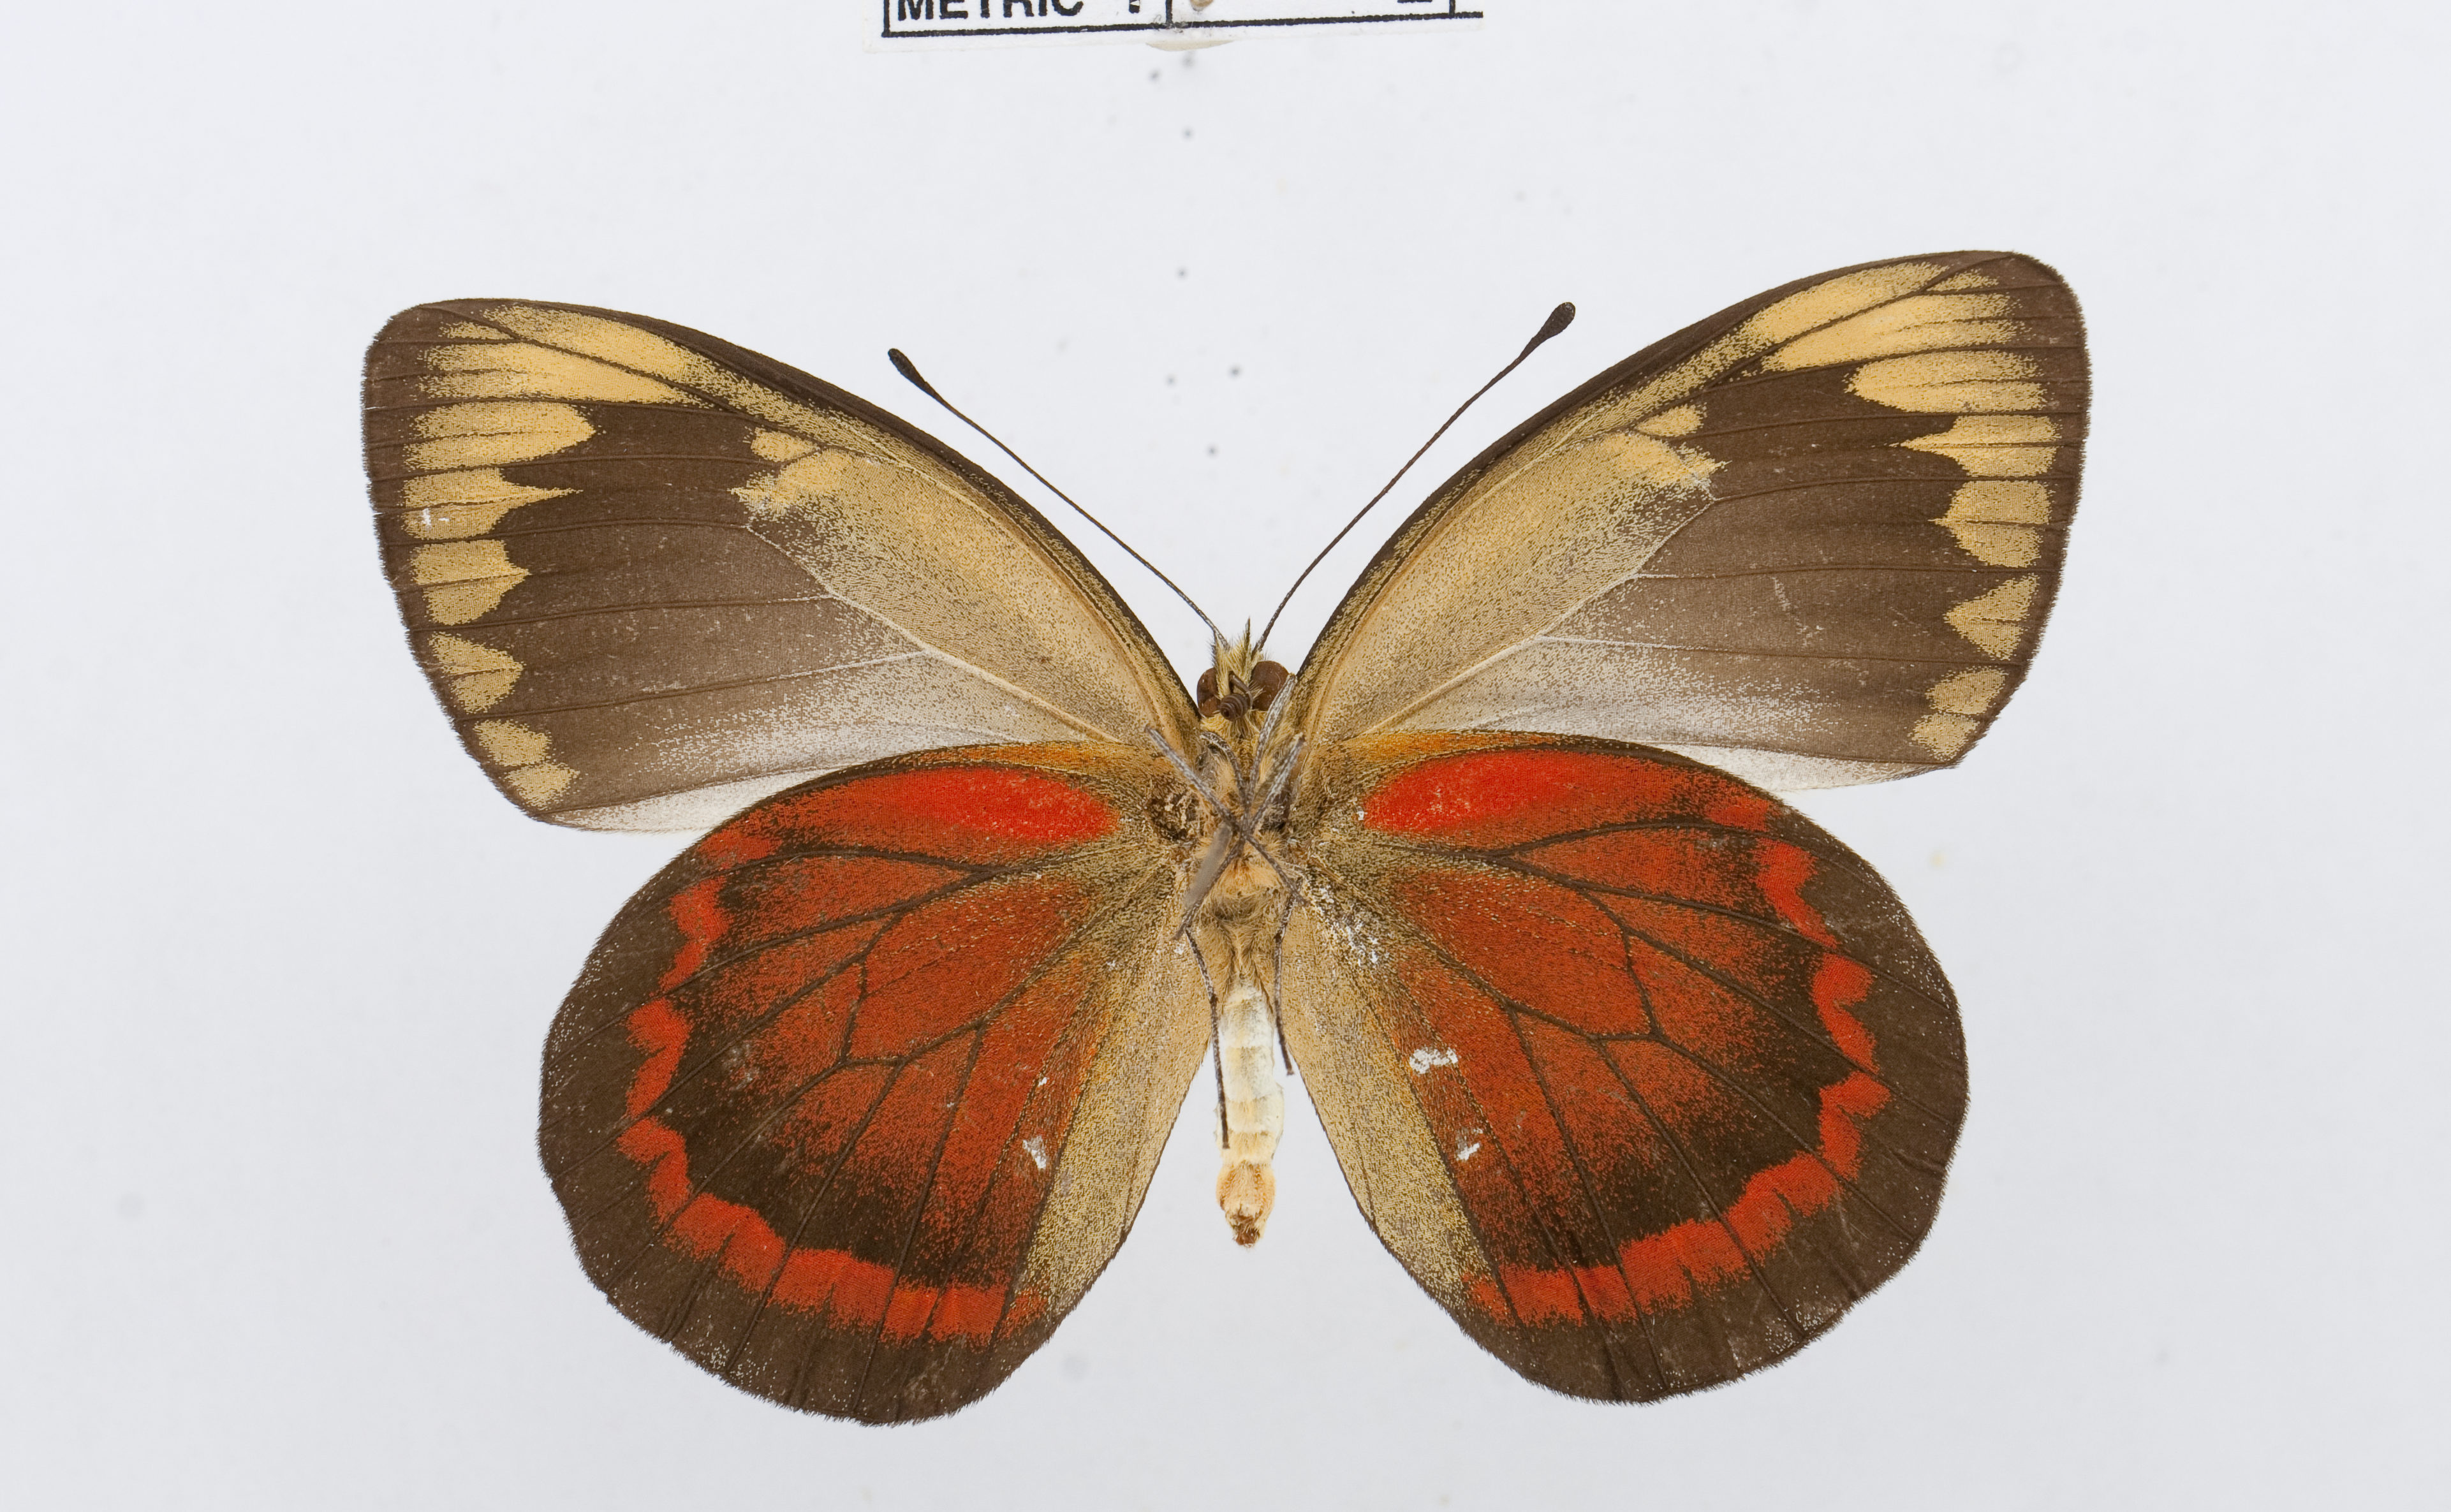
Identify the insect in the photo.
Delias duris
